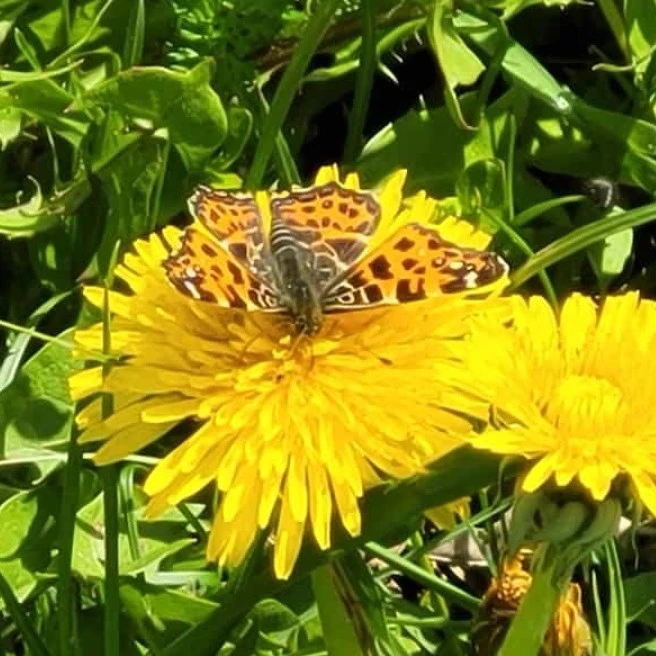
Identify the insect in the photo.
Araschnia levana
